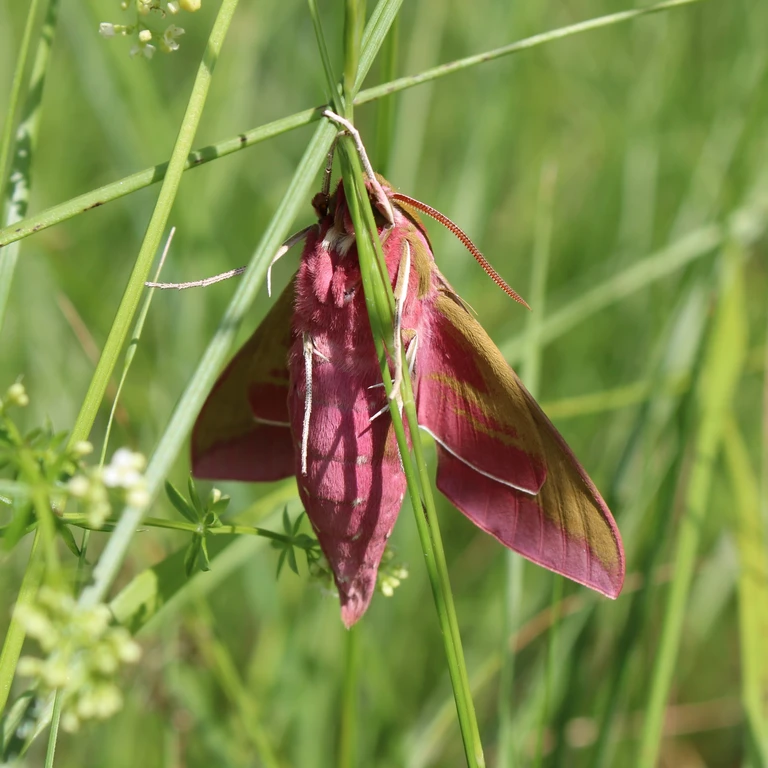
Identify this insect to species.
Deilephila elpenor
